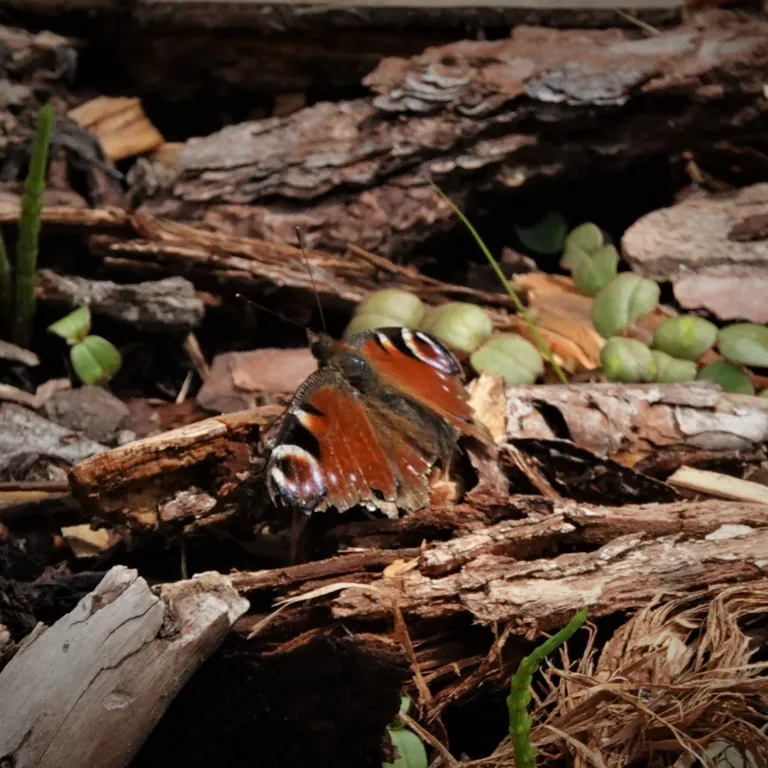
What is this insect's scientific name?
Aglais io
